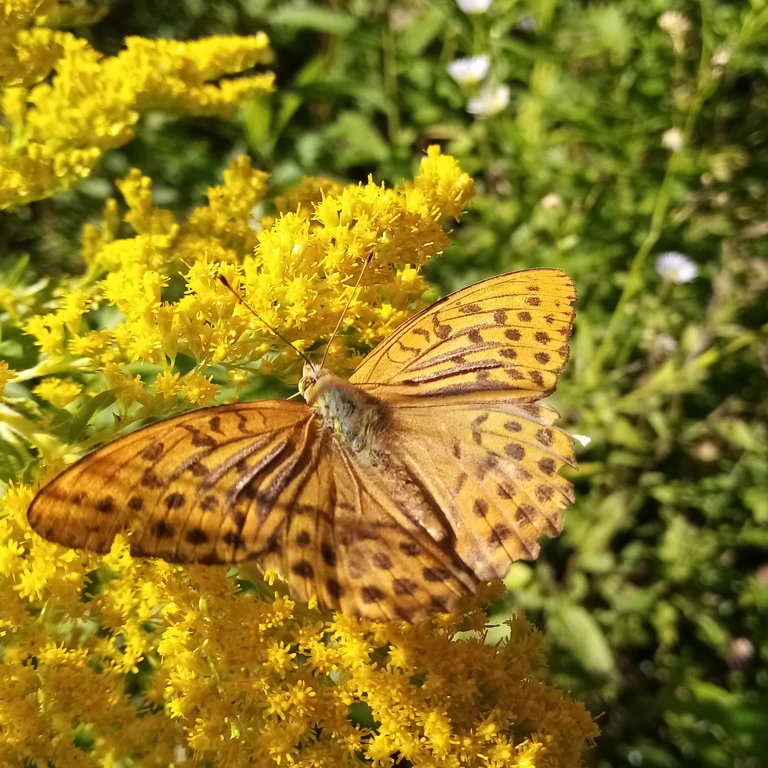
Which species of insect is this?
Argynnis paphia
